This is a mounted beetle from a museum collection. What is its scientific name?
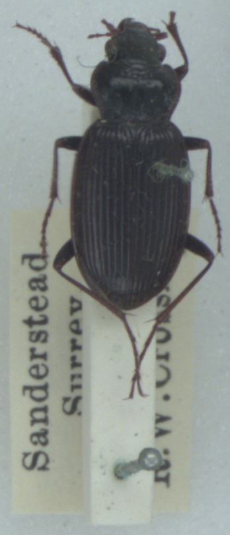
Nebria brevicollis
